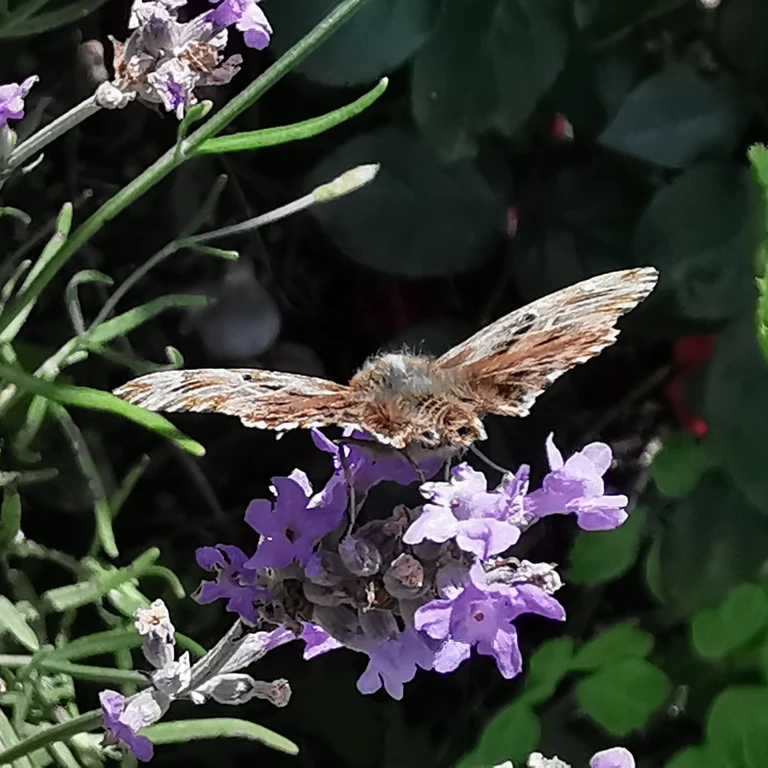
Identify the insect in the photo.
Carcharodus alceae
